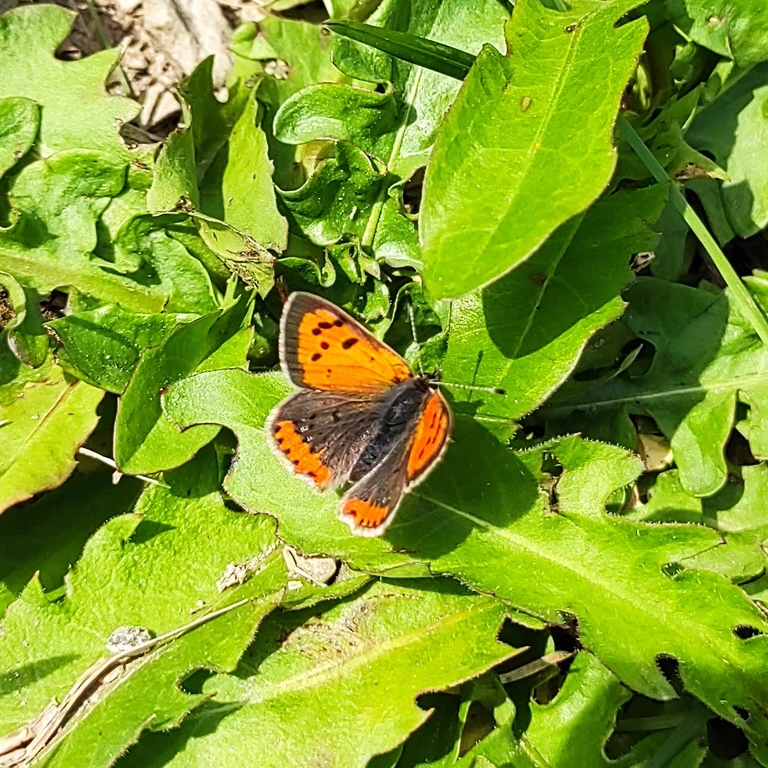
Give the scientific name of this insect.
Lycaena phlaeas
